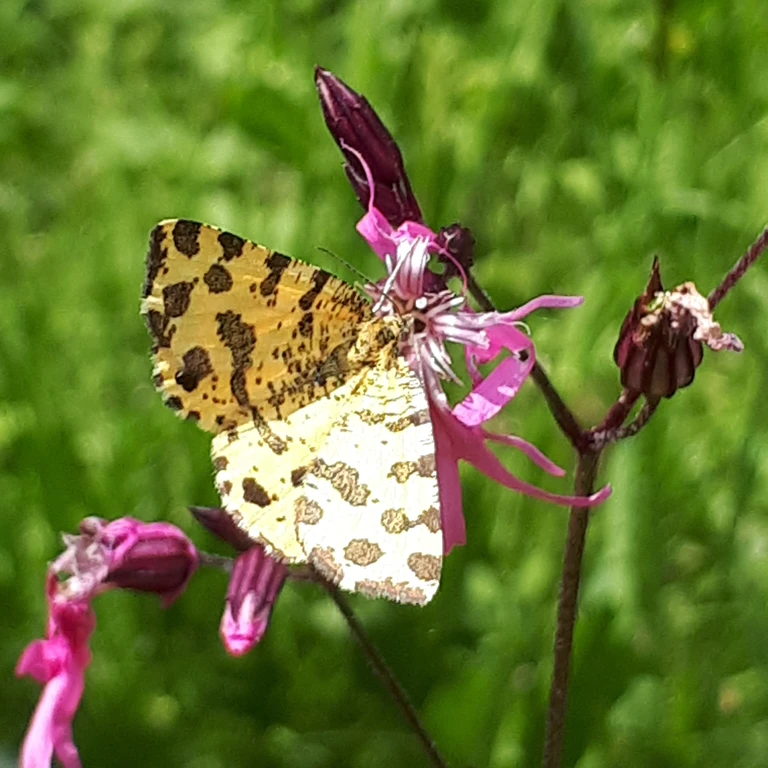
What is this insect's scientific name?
Pseudopanthera macularia
